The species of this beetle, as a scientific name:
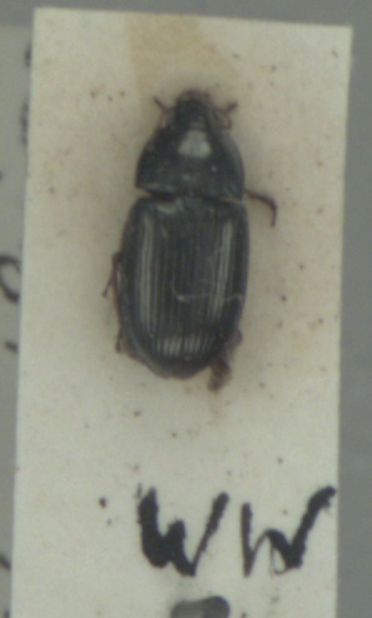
Amara familiaris
